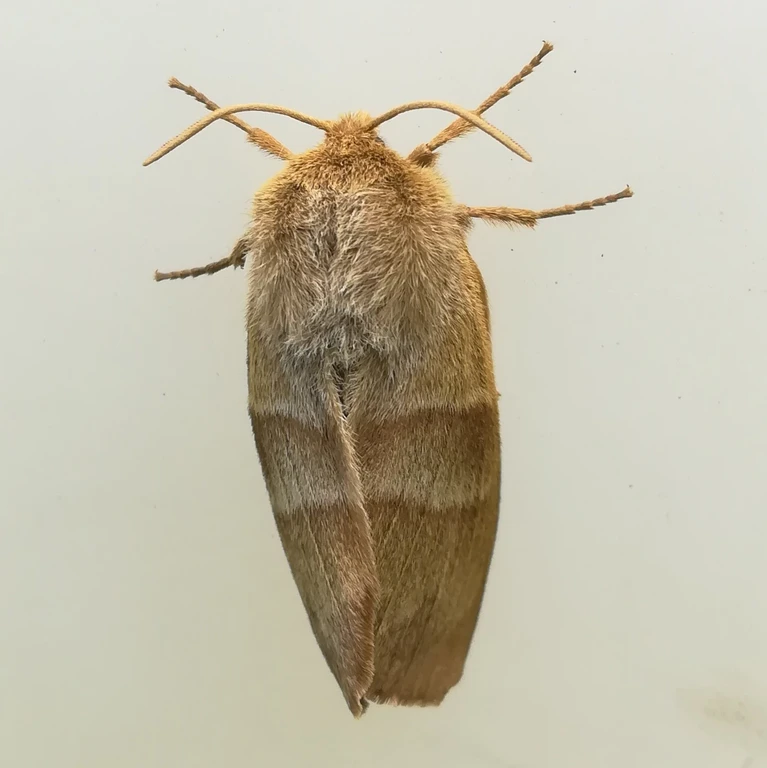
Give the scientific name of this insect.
Macrothylacia rubi
